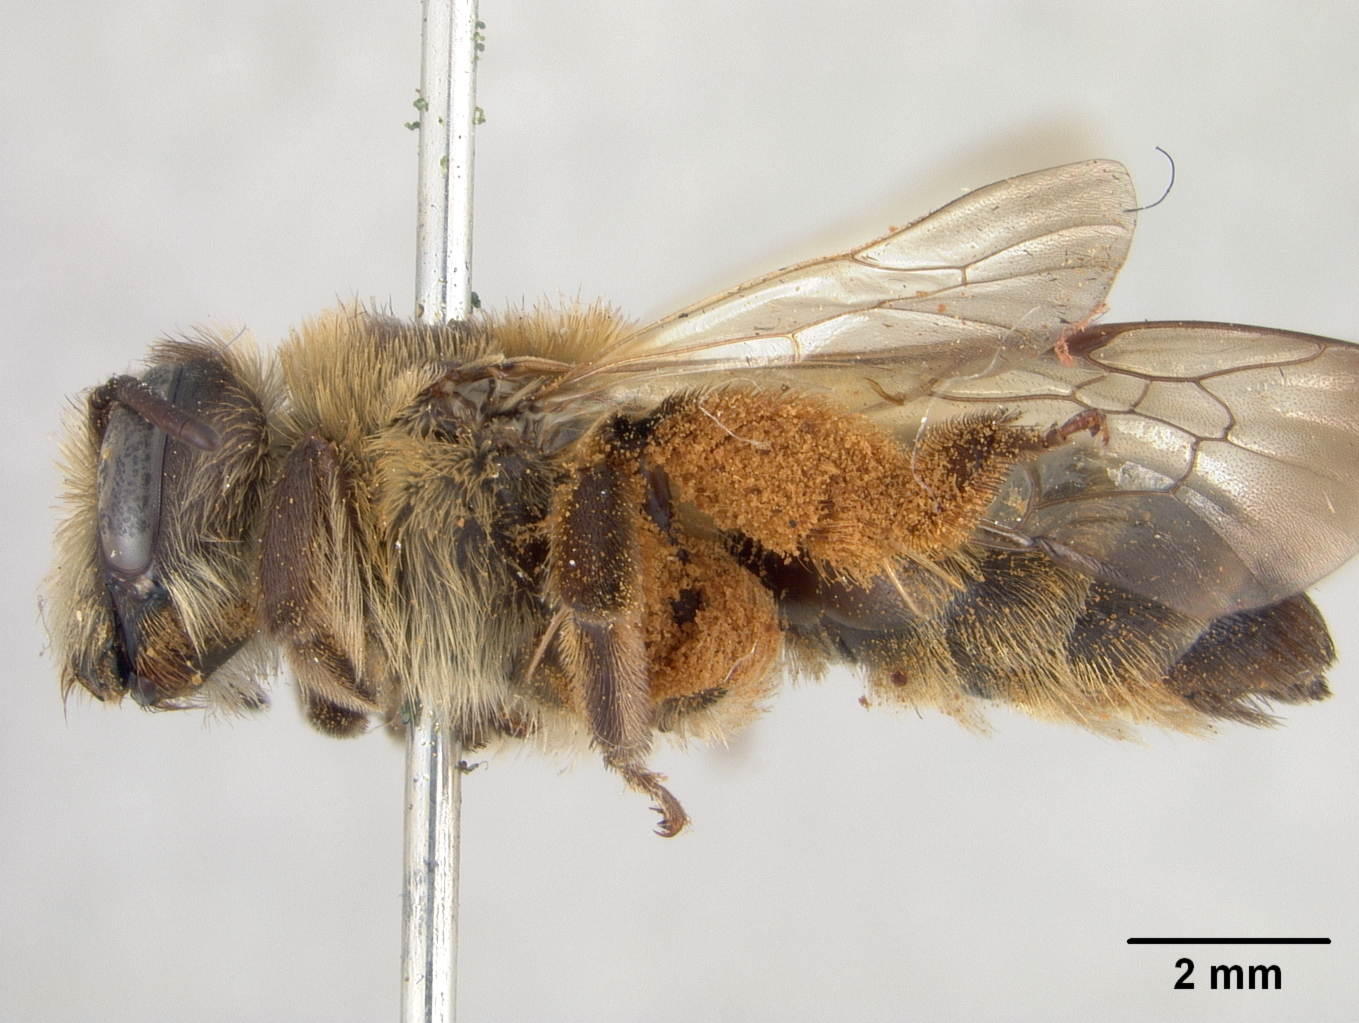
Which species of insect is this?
Andrena notophila
